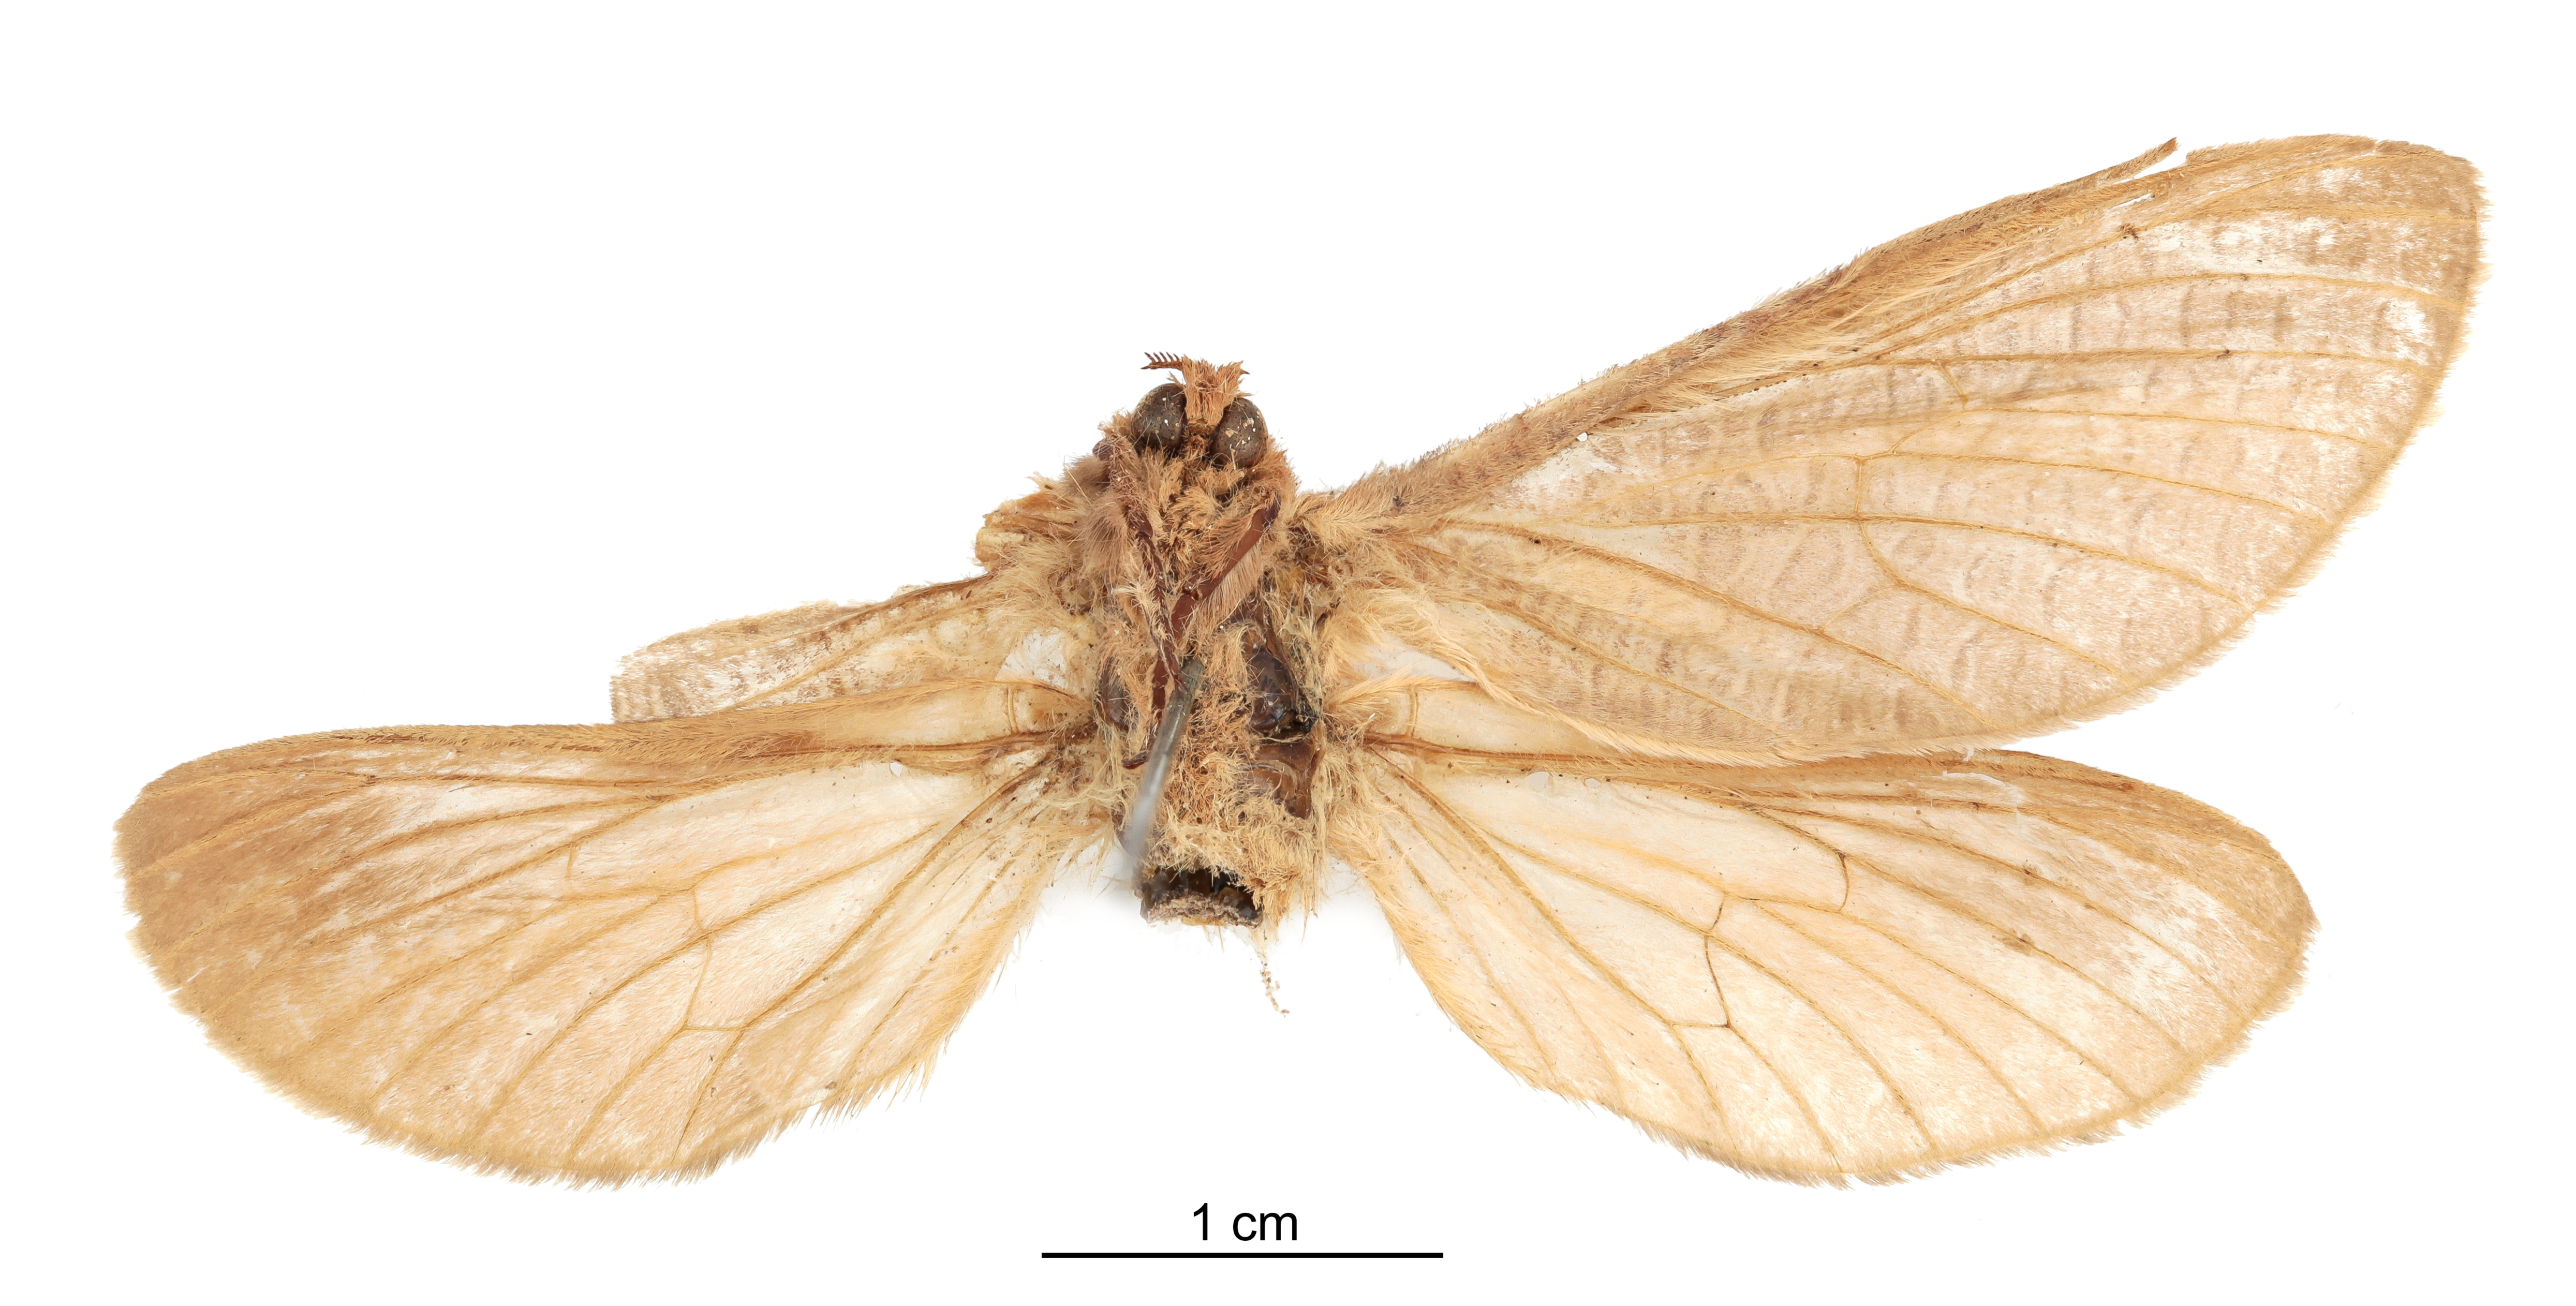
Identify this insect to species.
Dalaca tesselloides
